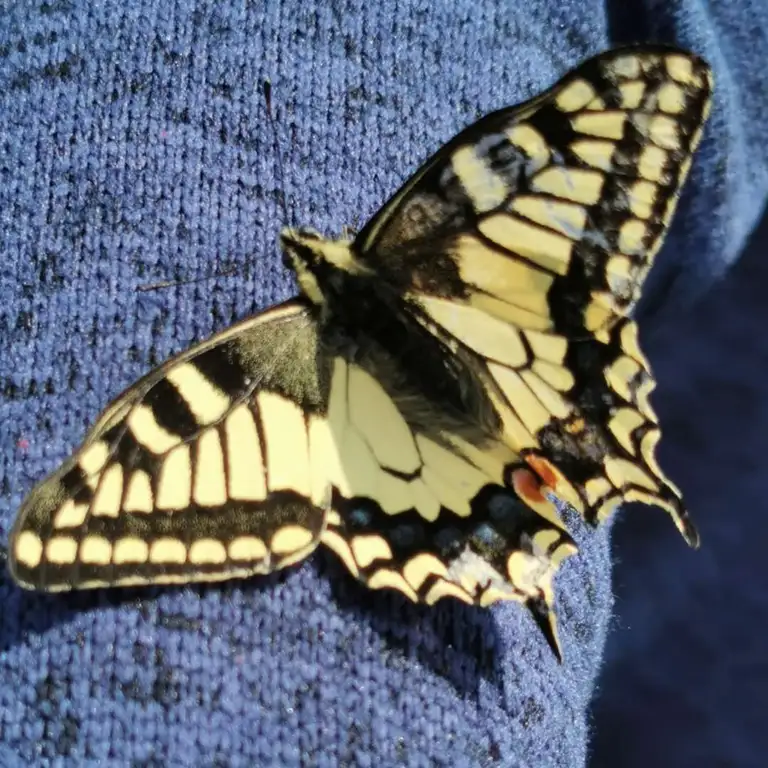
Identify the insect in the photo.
Papilio machaon
